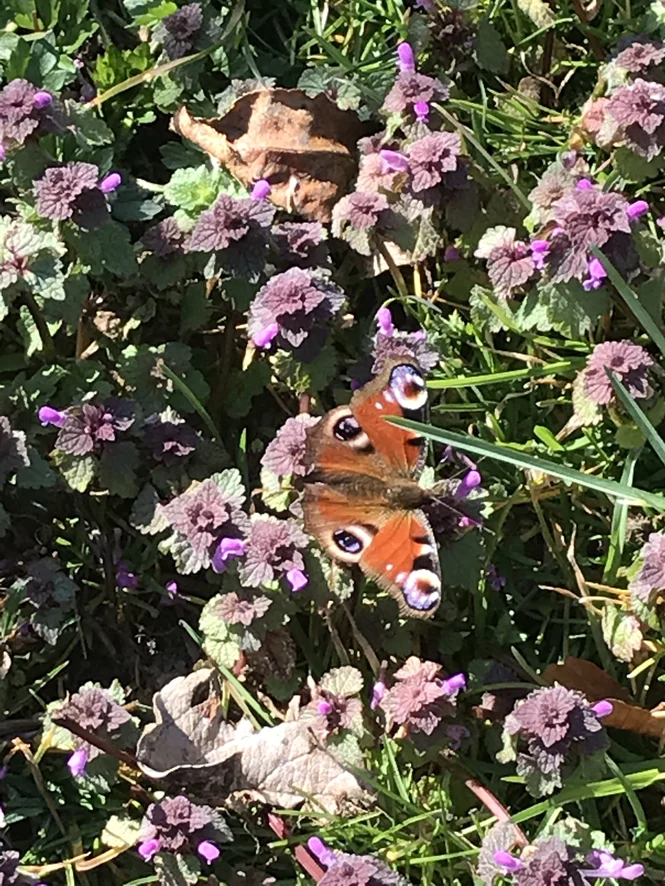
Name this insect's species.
Aglais io
